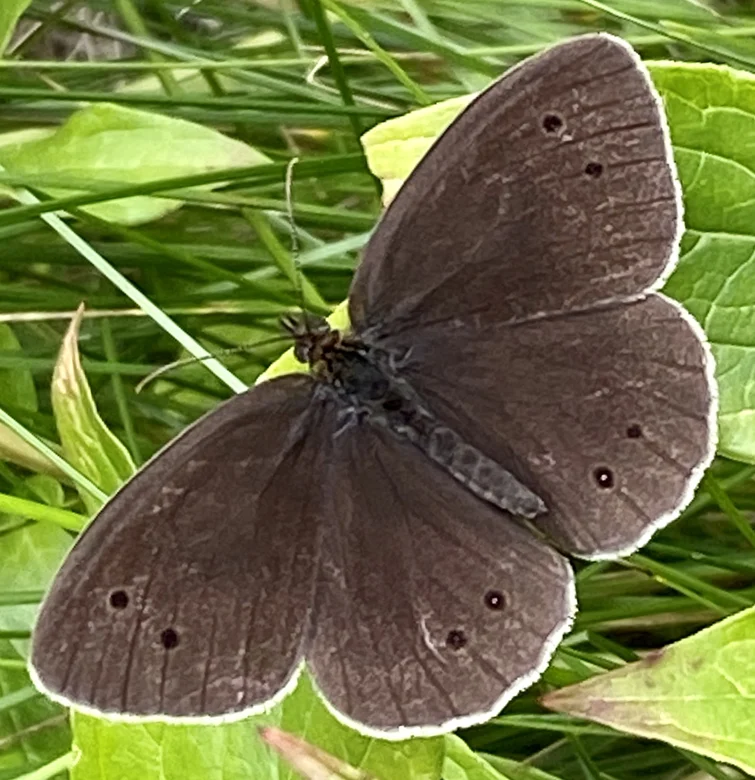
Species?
Aphantopus hyperantus
